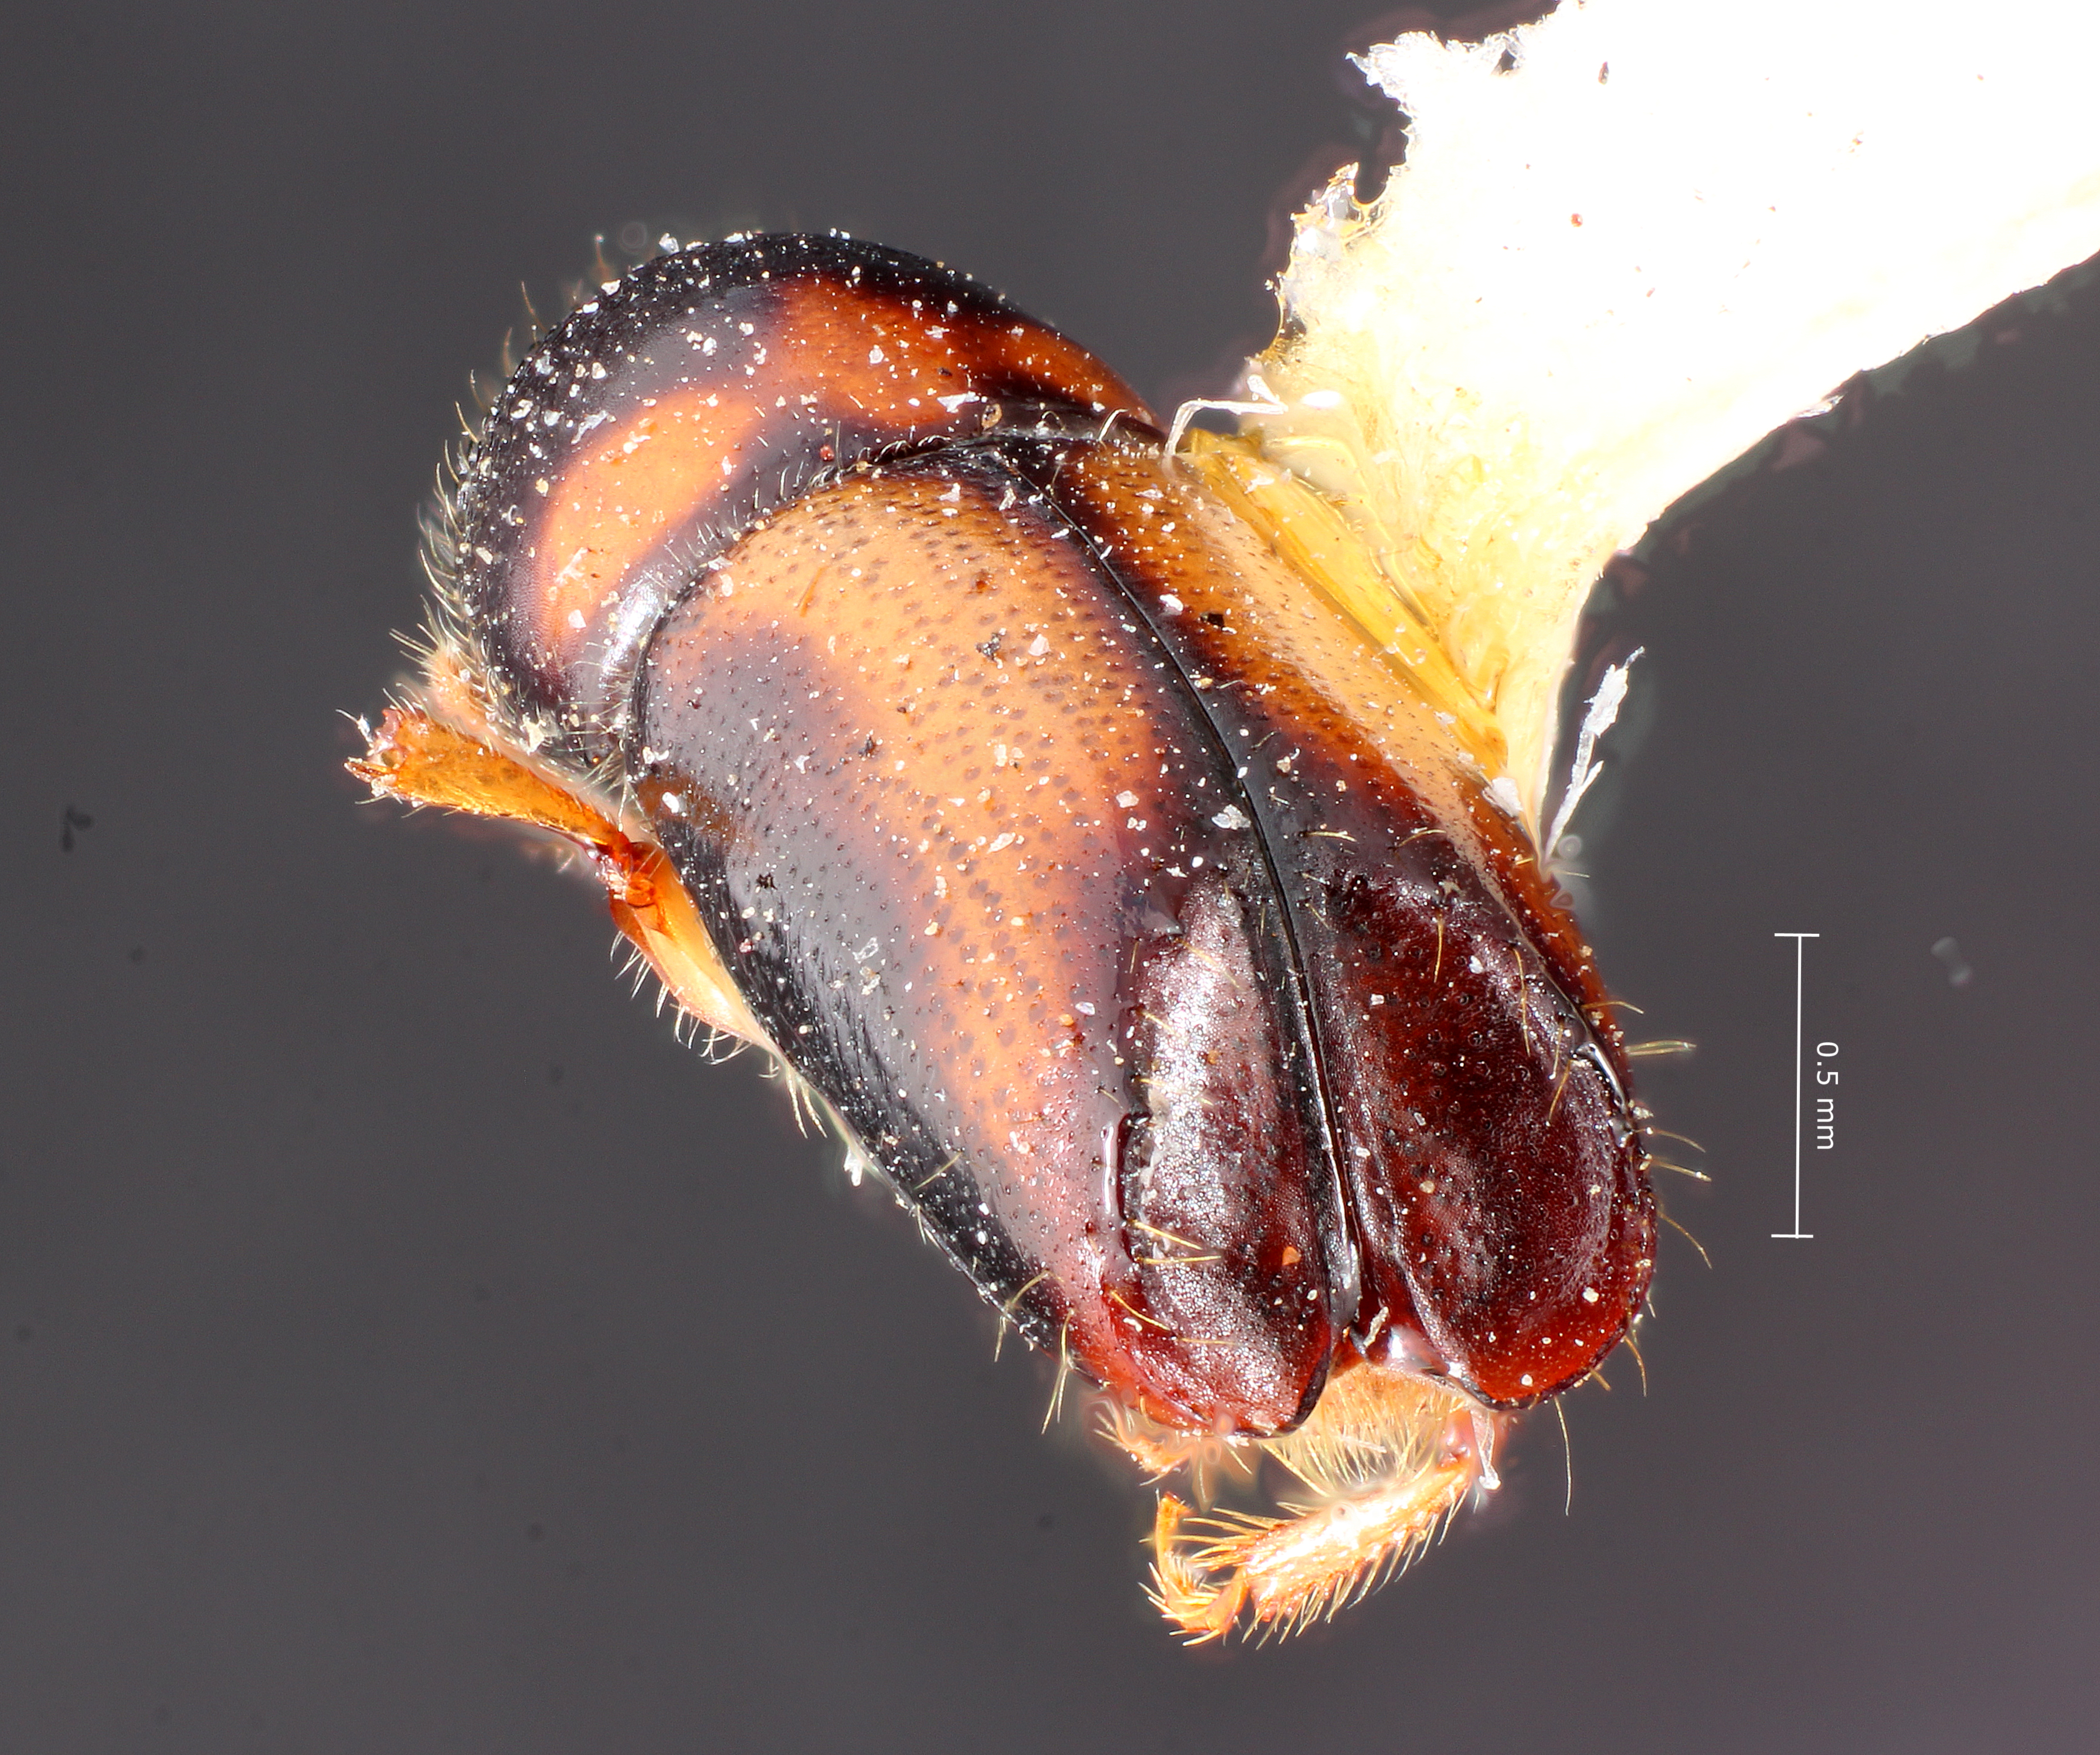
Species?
Monarthrum chapuisi
